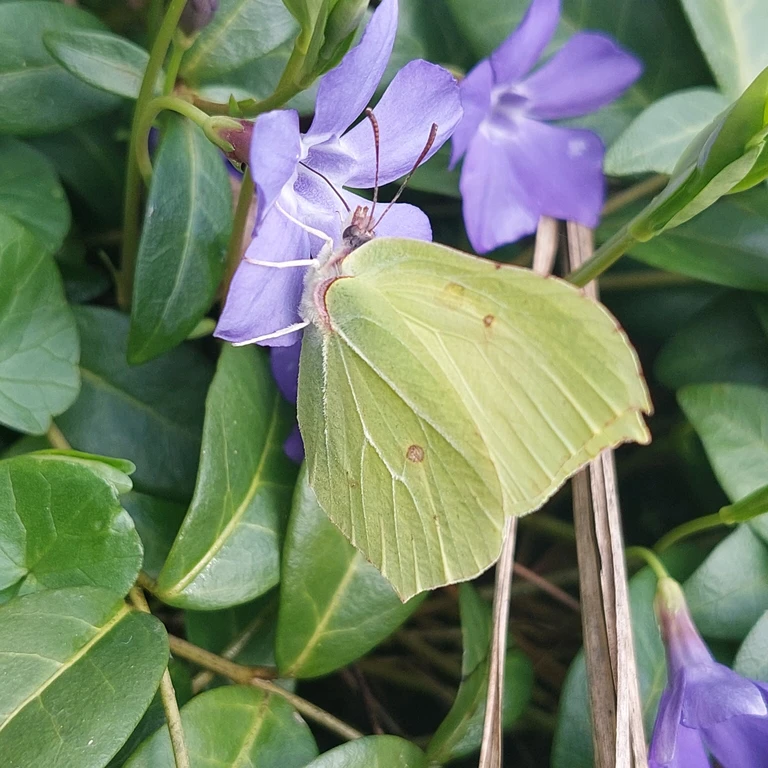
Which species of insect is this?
Gonepteryx rhamni
